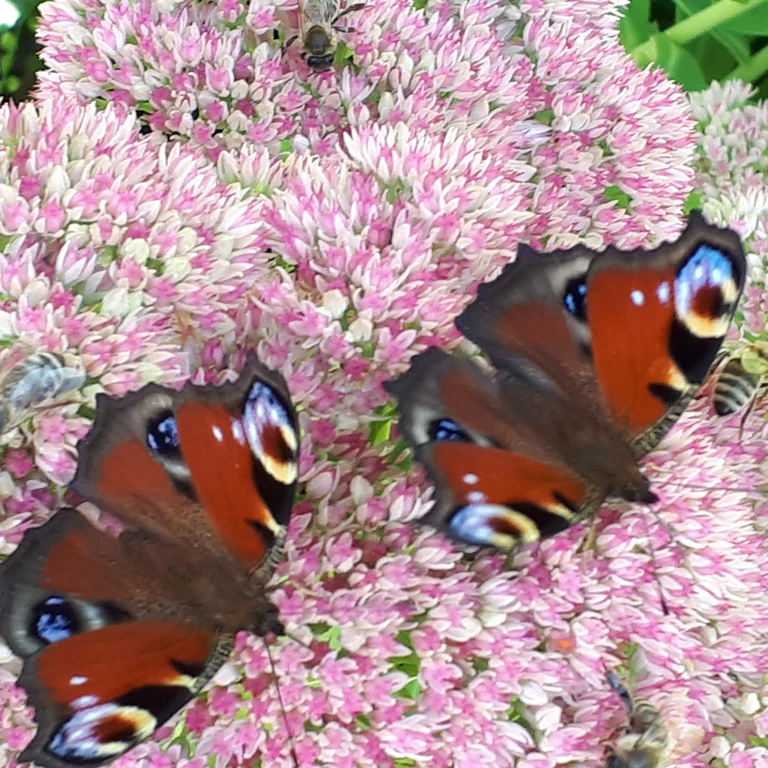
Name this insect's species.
Aglais io
